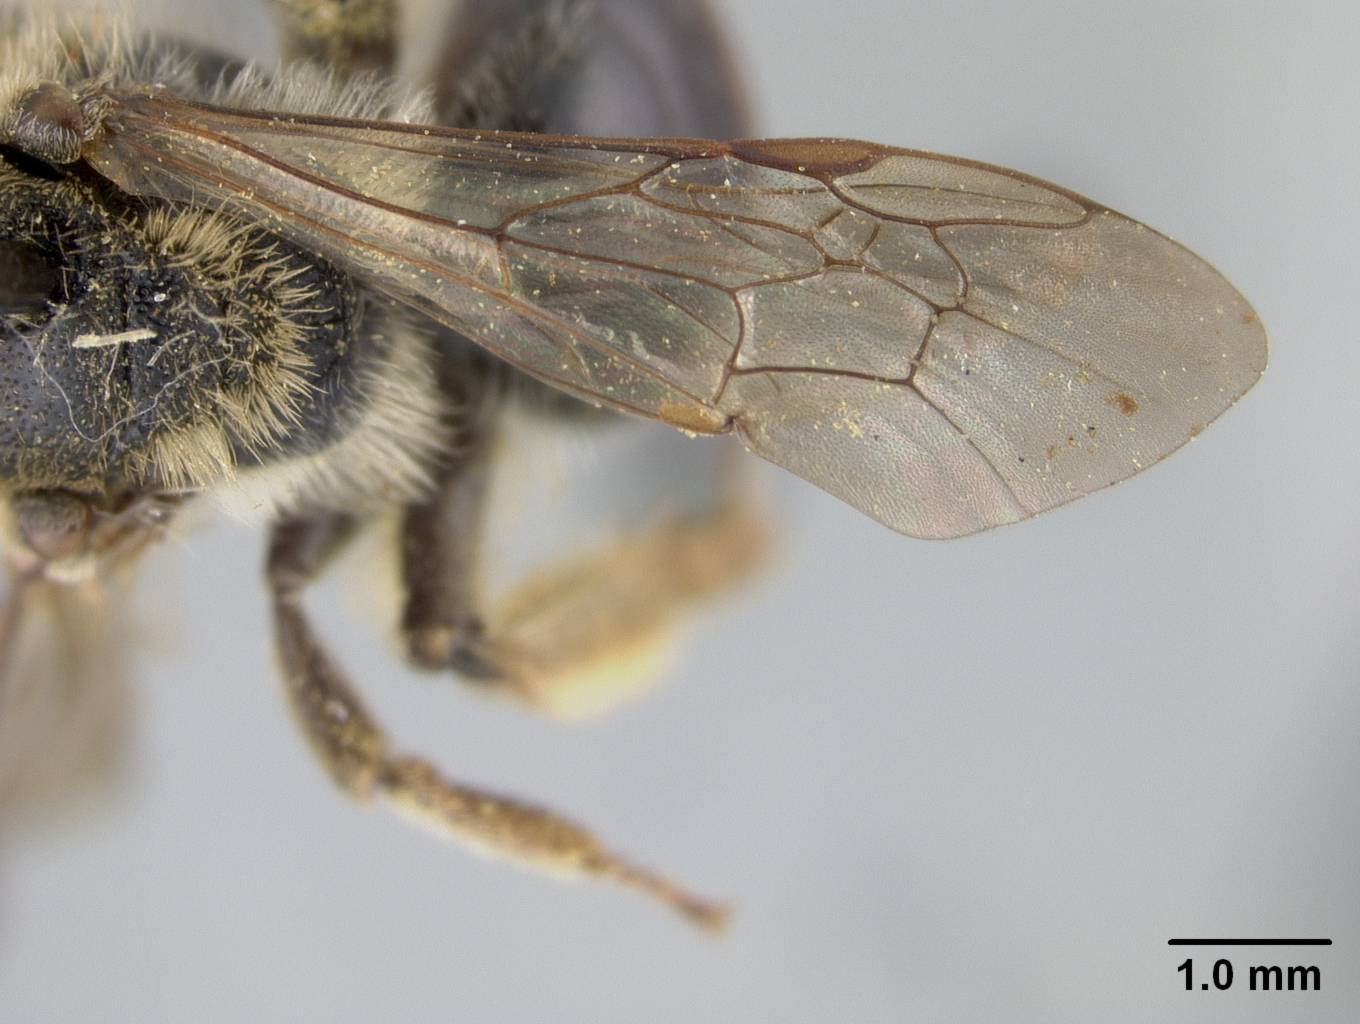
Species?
Andrena pyracanthae
